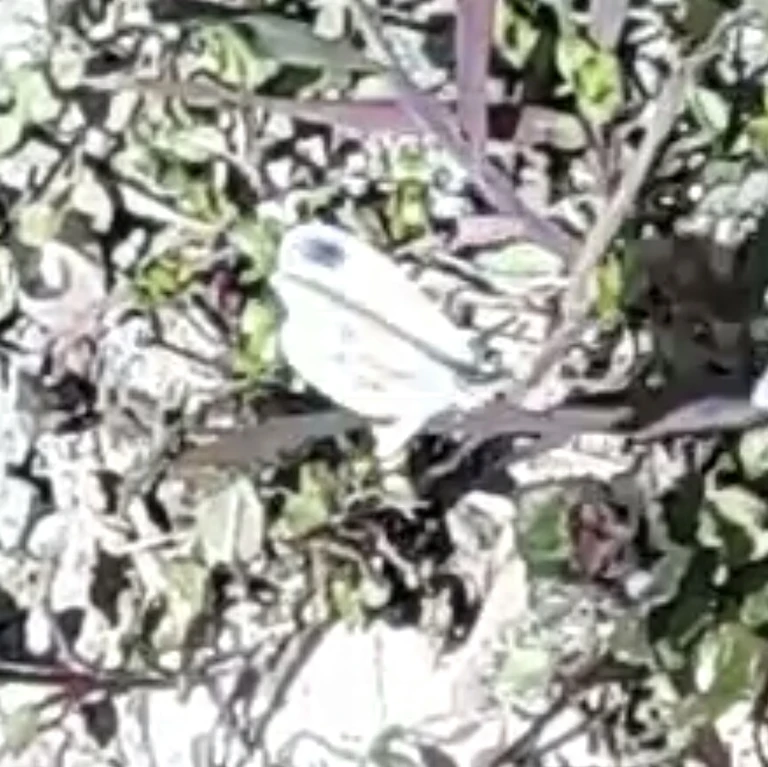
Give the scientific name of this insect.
Leptidea sinapis/juvernica
